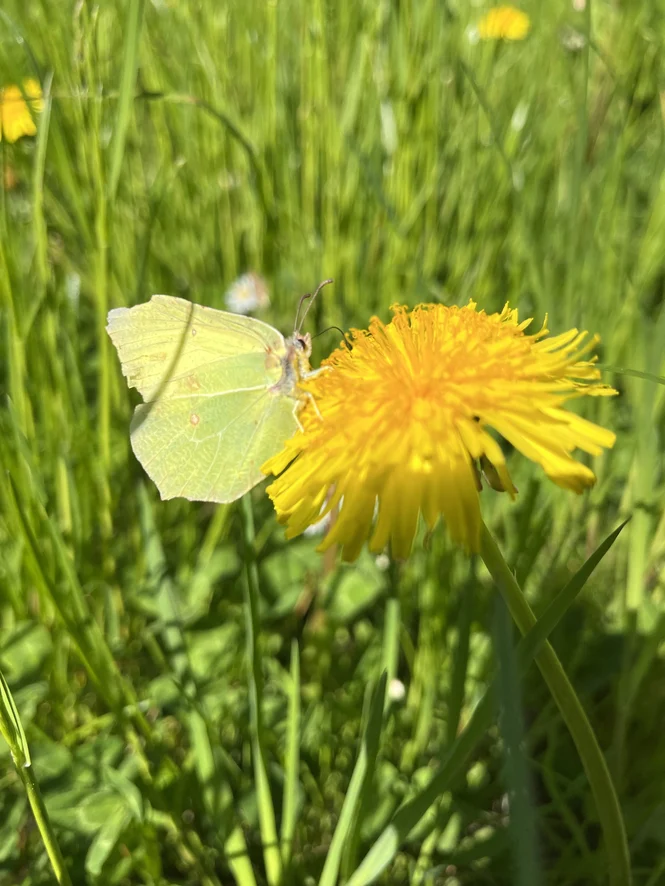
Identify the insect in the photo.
Gonepteryx rhamni
